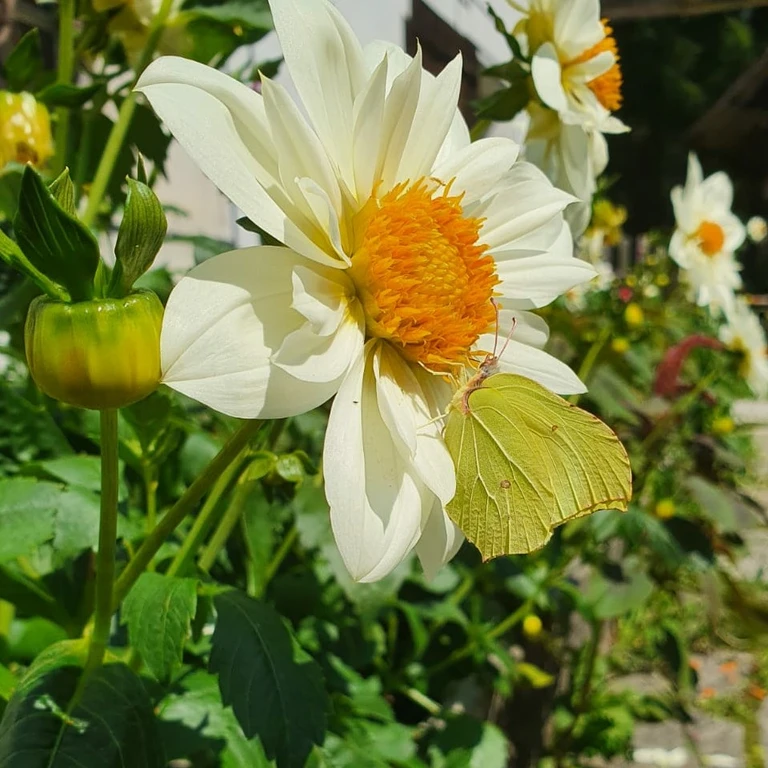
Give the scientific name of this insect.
Gonepteryx rhamni
